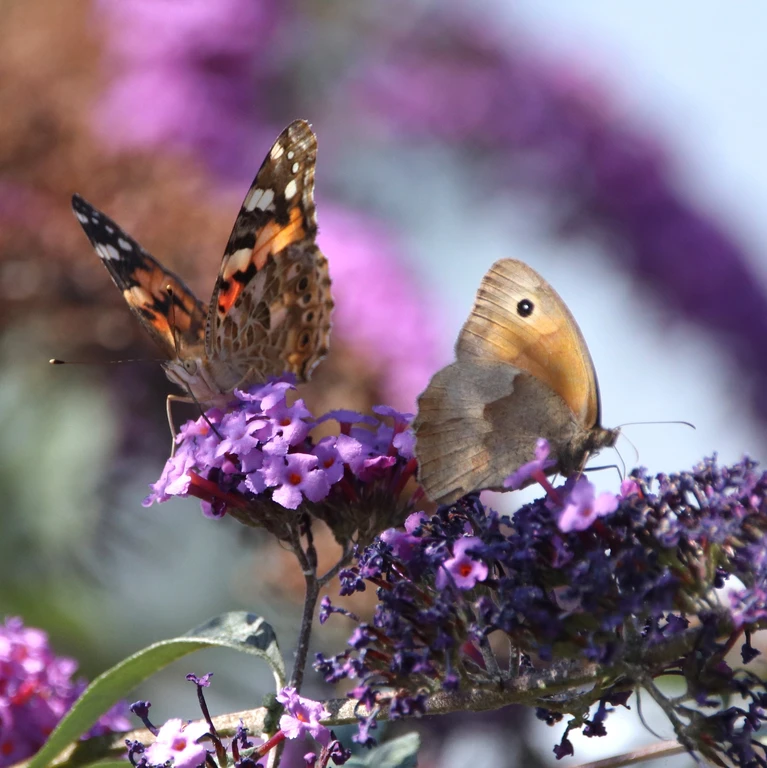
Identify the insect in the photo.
Maniola jurtina
